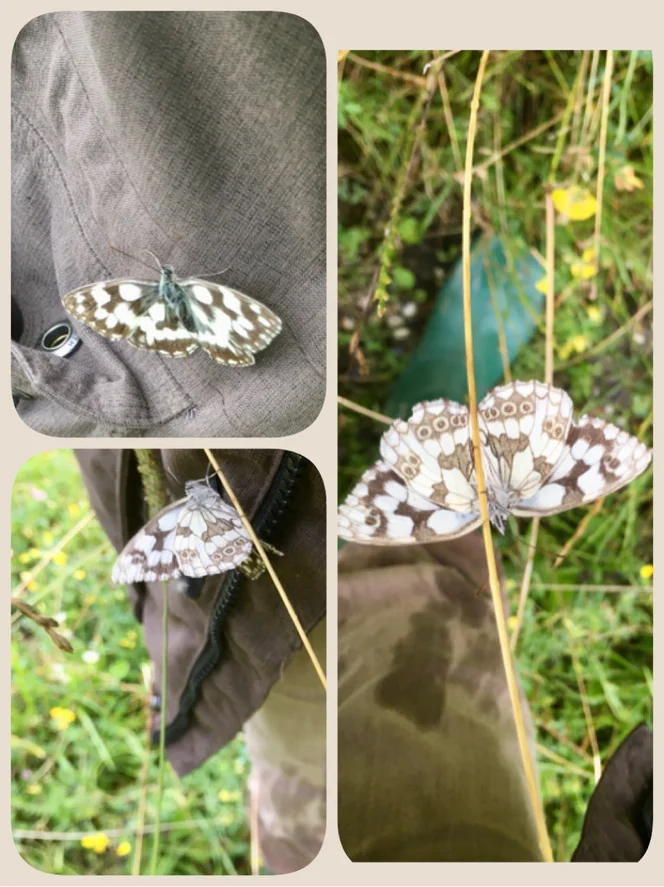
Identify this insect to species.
Melanargia galathea
